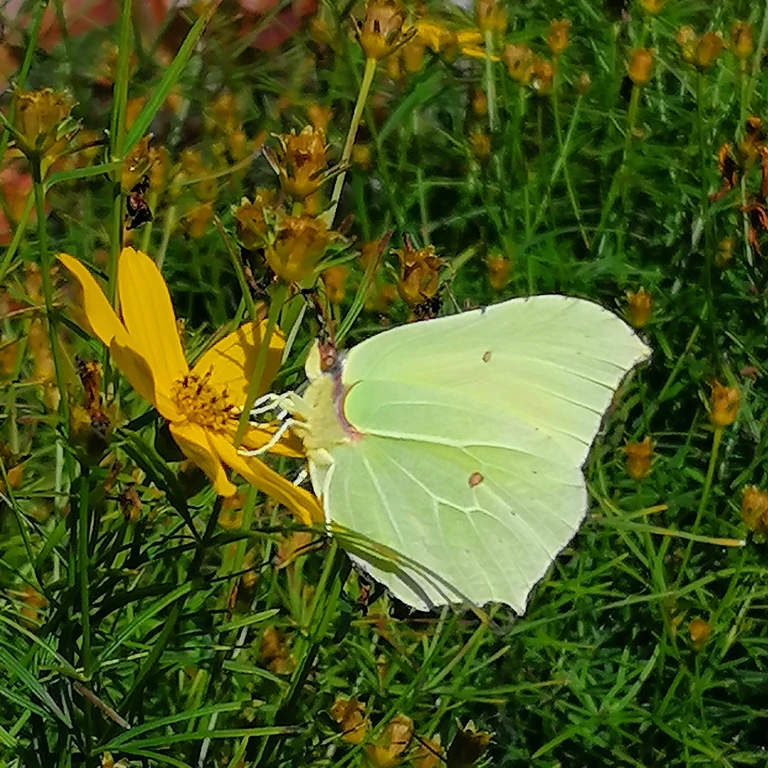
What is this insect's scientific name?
Gonepteryx rhamni
